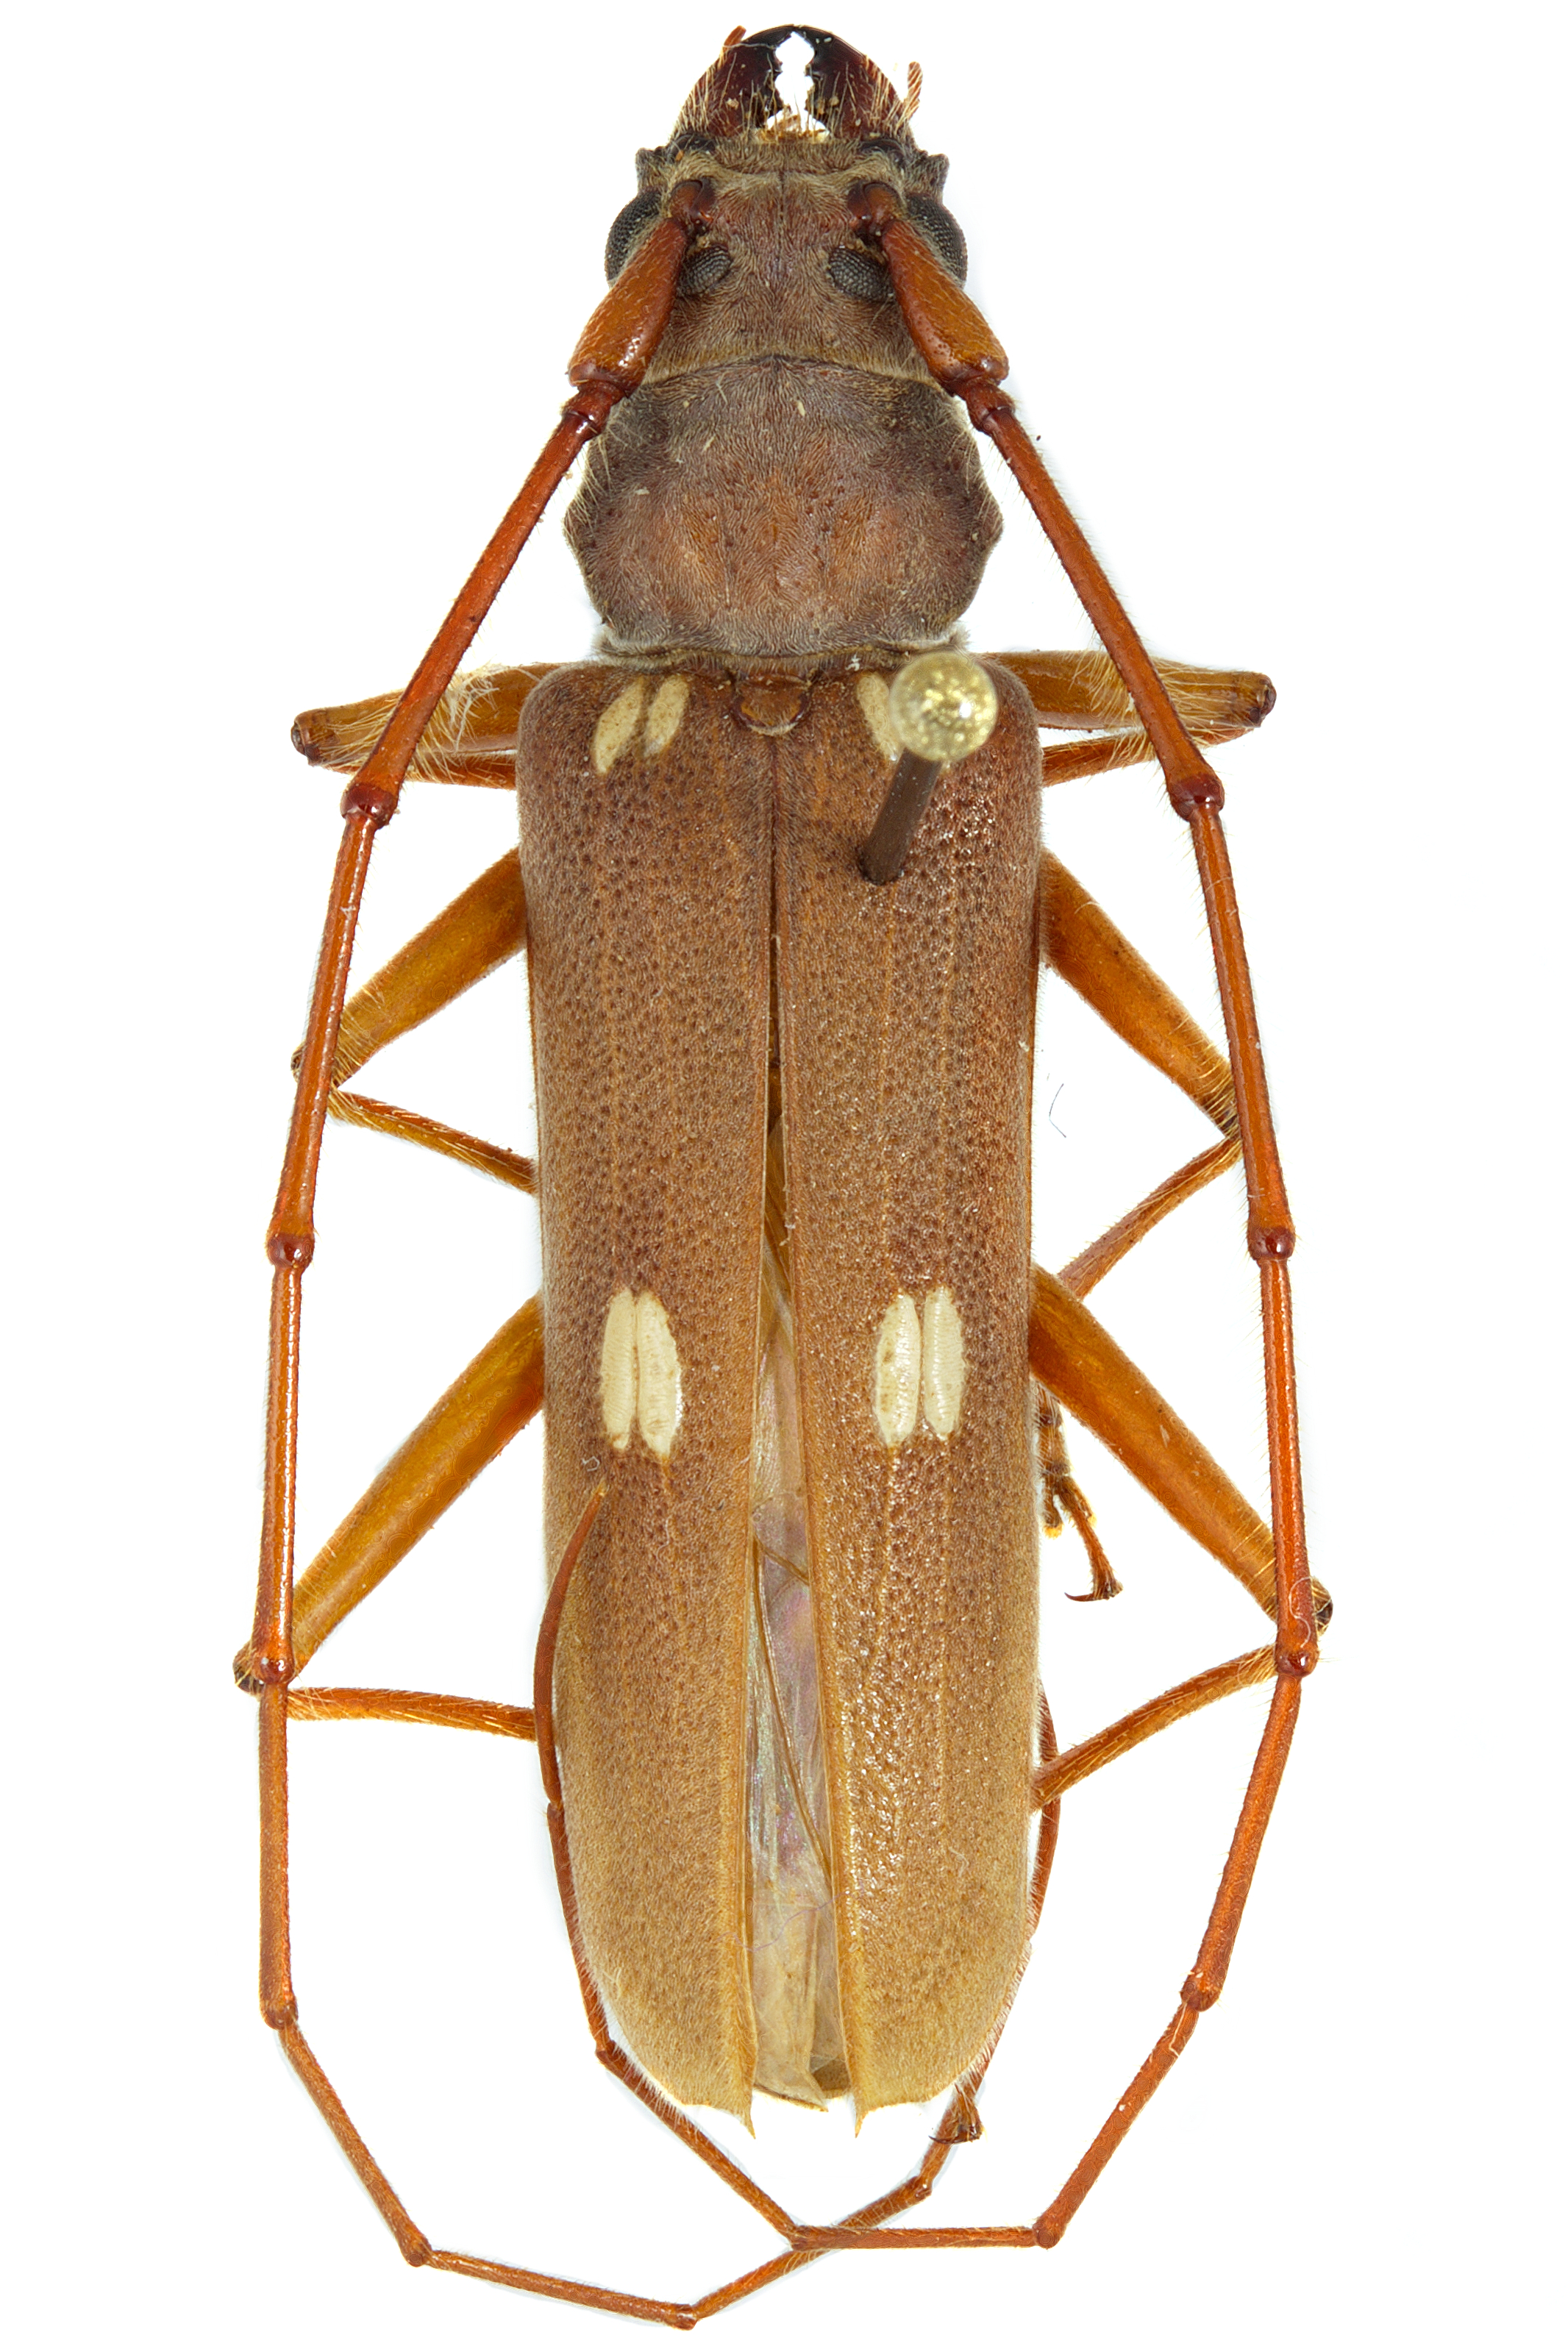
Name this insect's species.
Eburiomorpha guttata
